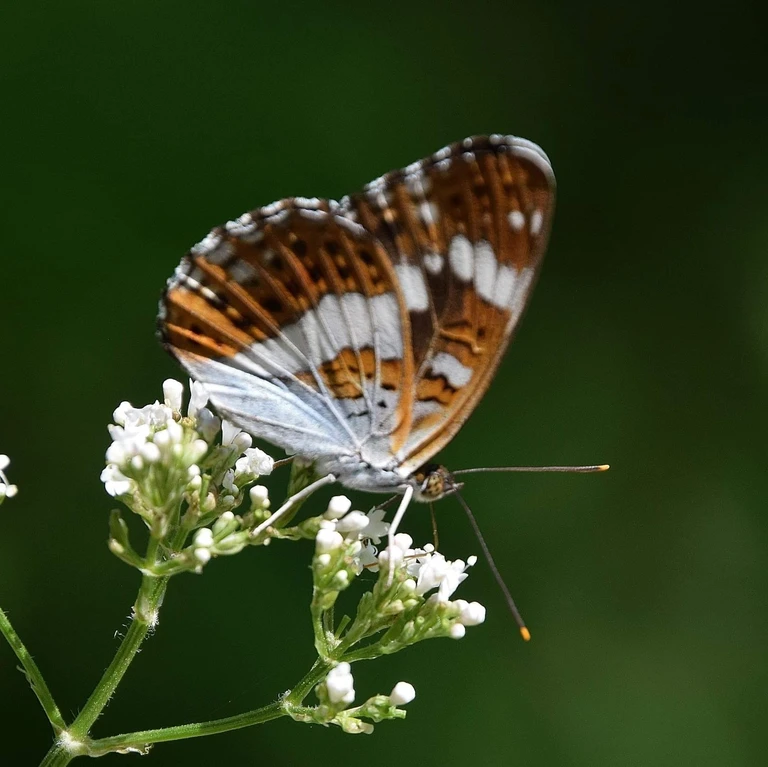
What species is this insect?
Limenitis camilla (also Ladoga camilla)
